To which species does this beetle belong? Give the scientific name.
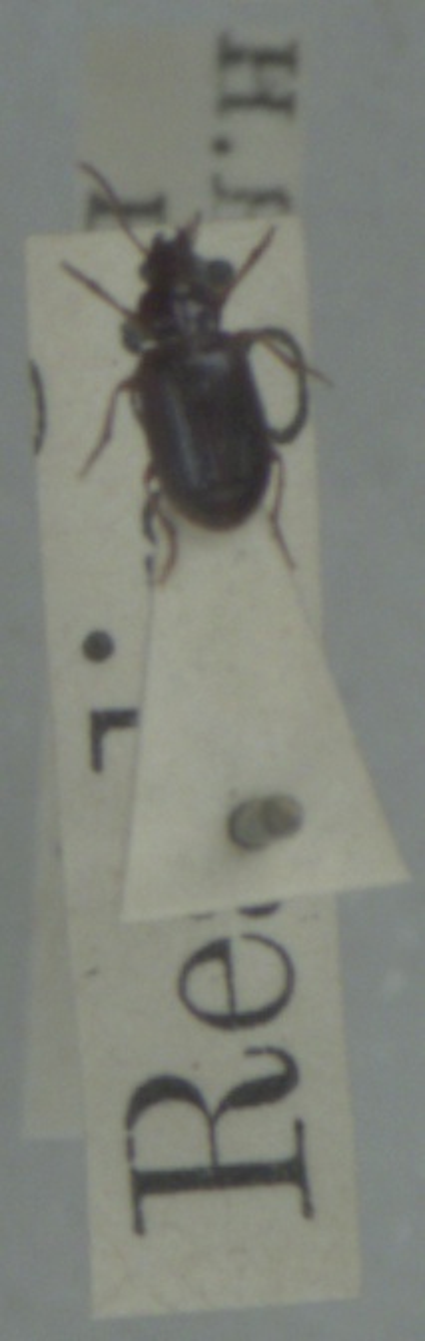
Bradycellus harpalinus
